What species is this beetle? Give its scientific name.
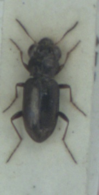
Notiophilus rufipes
